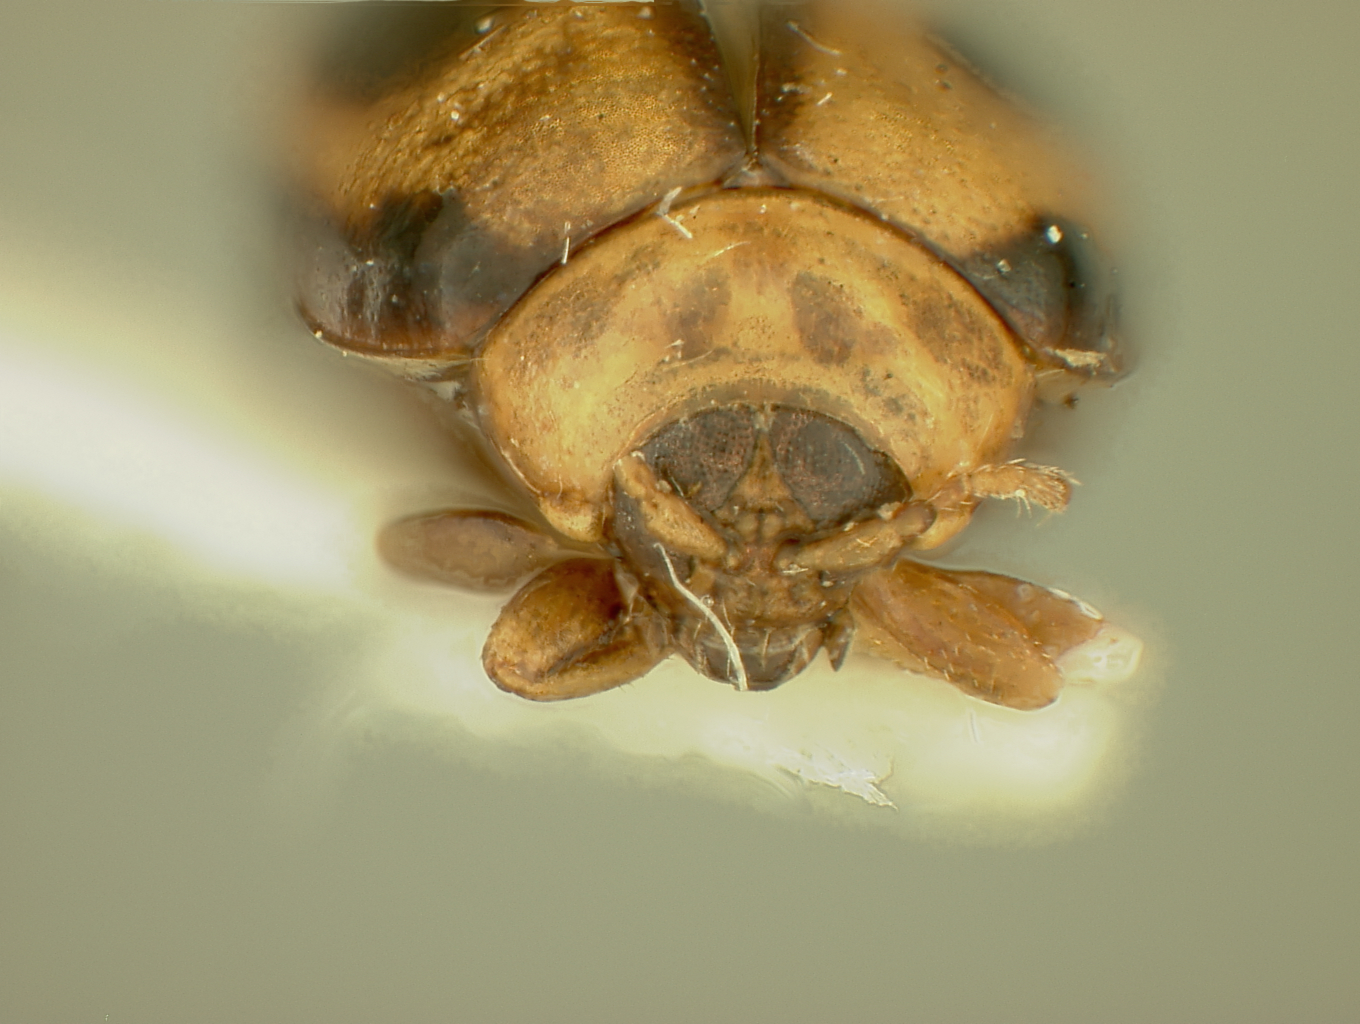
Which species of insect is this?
Megistops argentinensis
